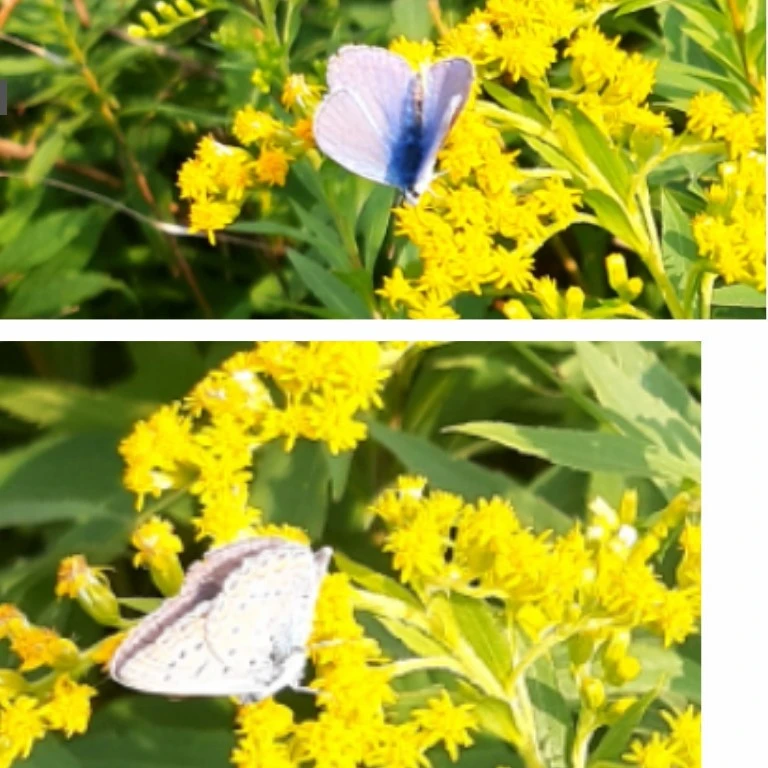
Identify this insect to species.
Polyommatus icarus
